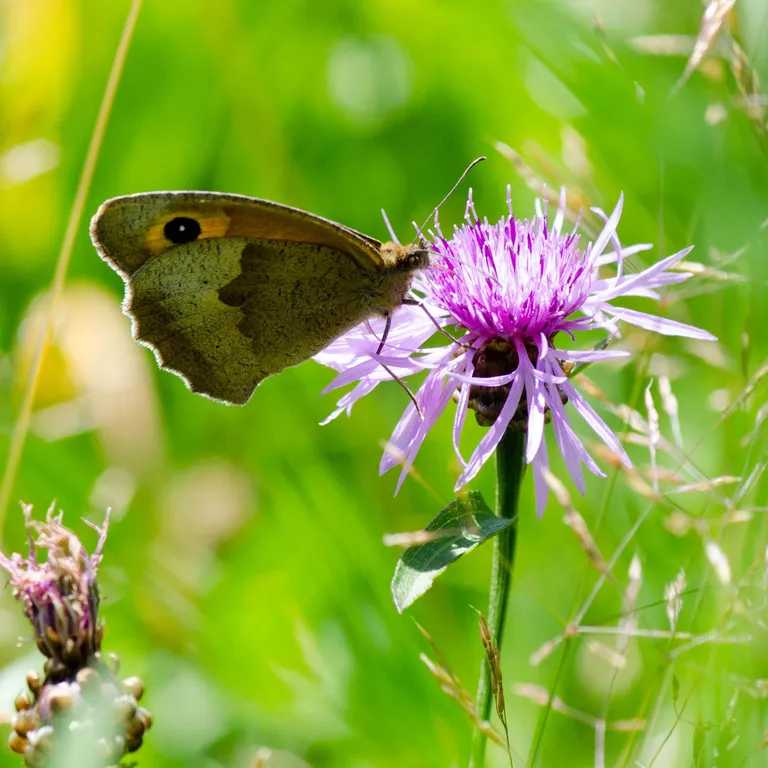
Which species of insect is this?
Maniola jurtina
